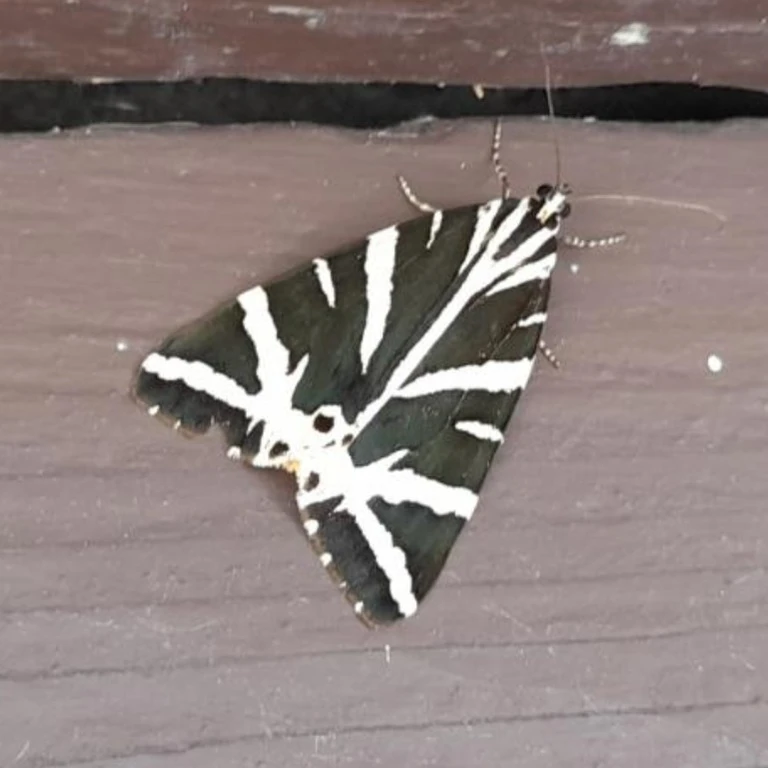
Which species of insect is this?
Euplagia quadripunctaria
